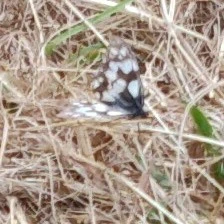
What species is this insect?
Melanargia galathea
